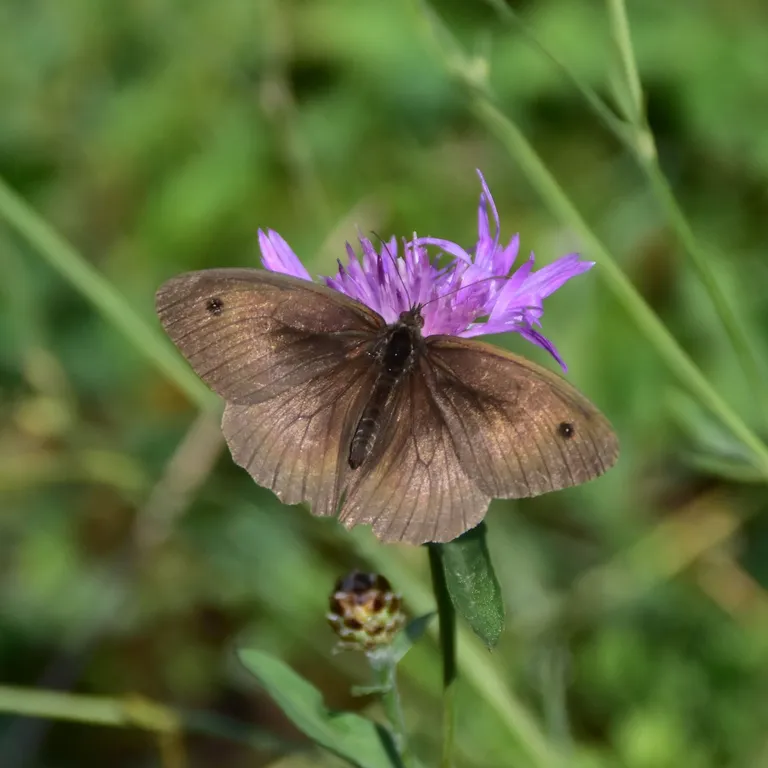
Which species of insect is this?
Maniola jurtina
